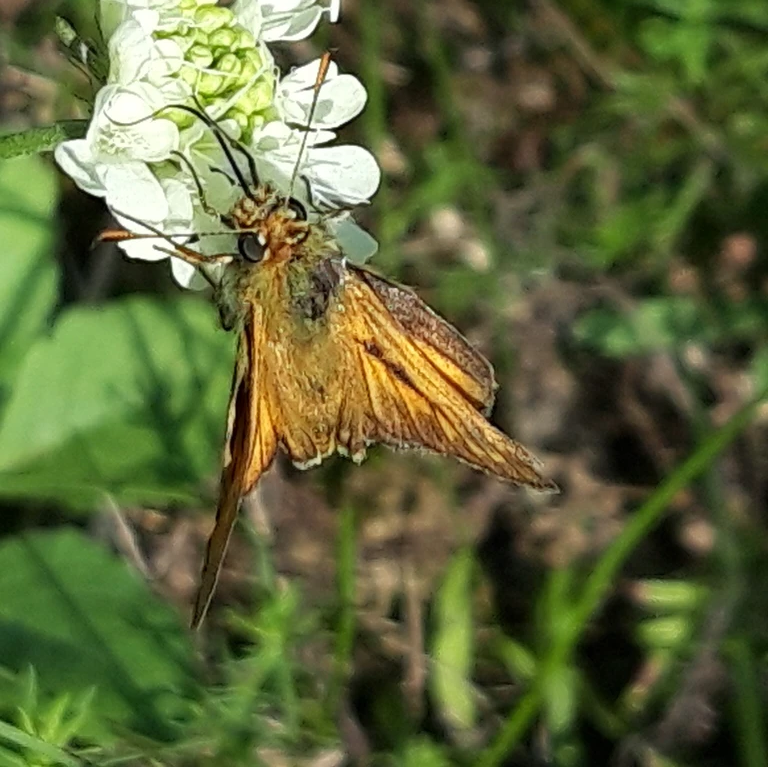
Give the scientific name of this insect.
Ochlodes sylvanus (also Ochlodes venata)
